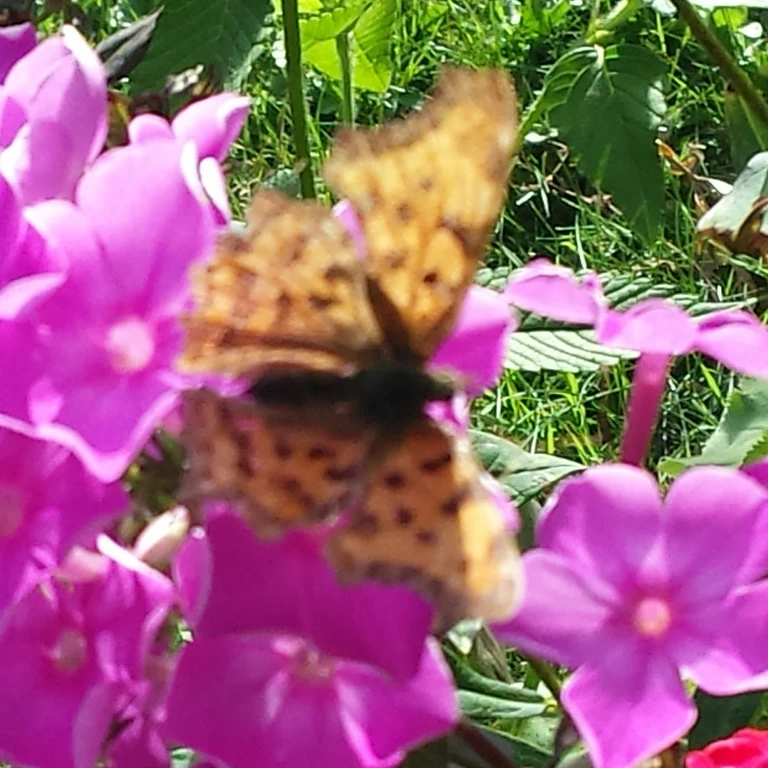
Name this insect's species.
Polygonia c-album
